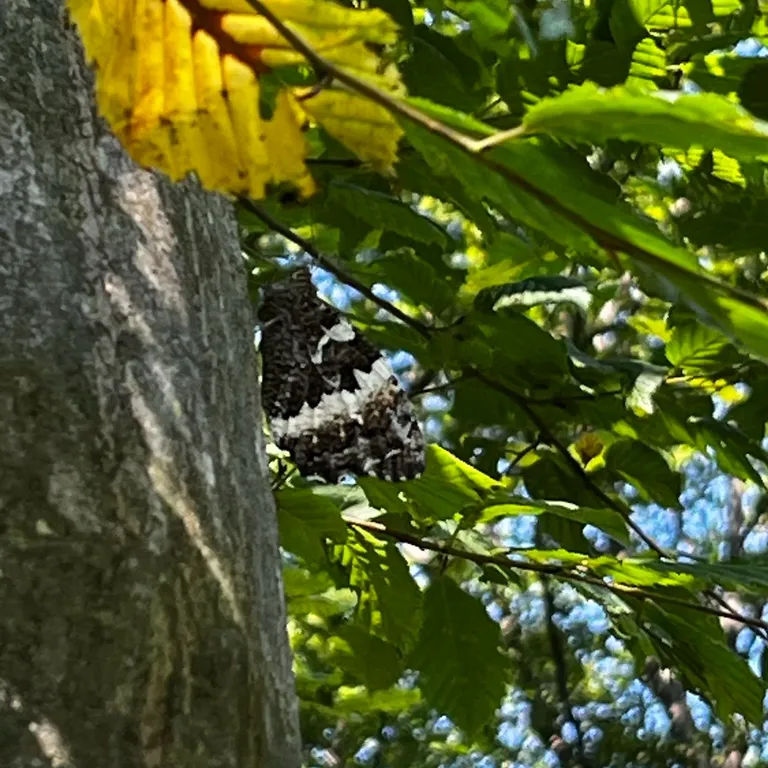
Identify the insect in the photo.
Brintesia circe
